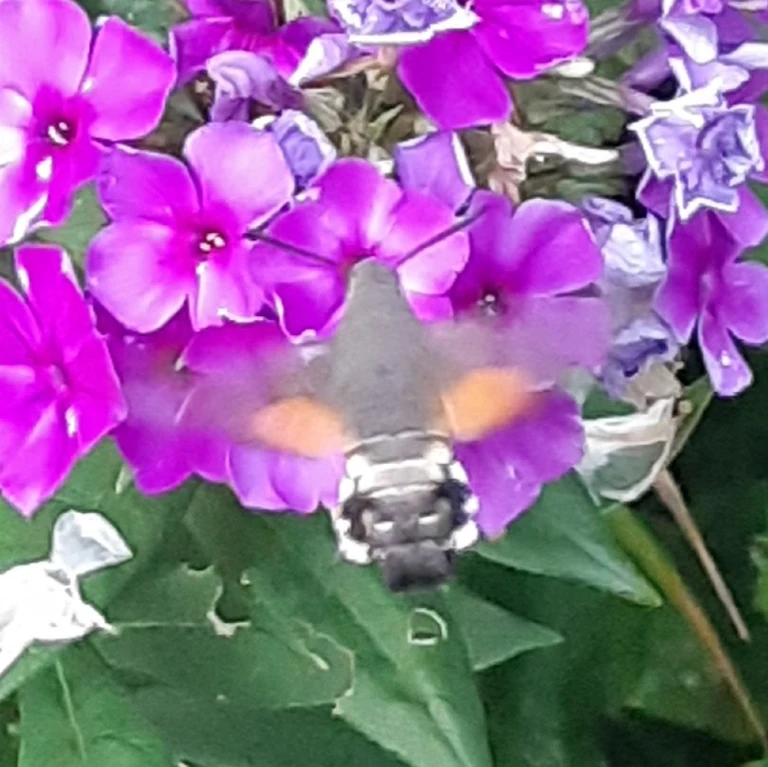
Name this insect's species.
Macroglossum stellatarum
